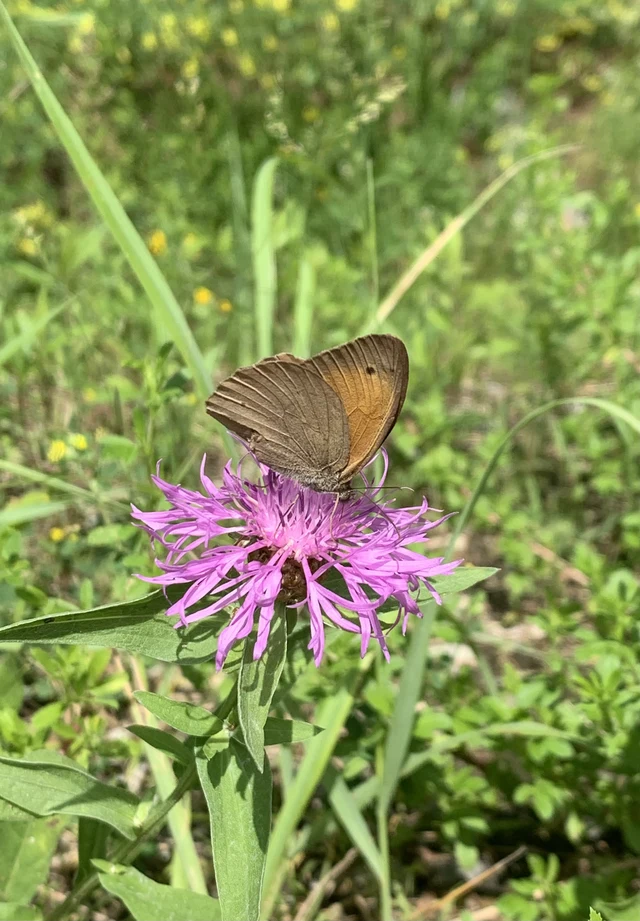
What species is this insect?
Maniola jurtina
